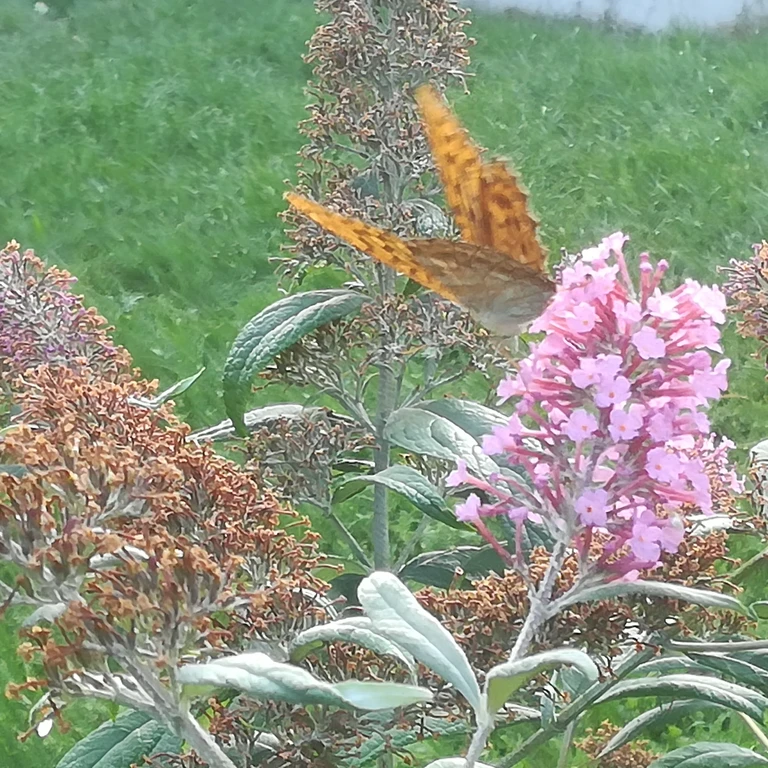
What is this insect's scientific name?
Argynnis paphia
